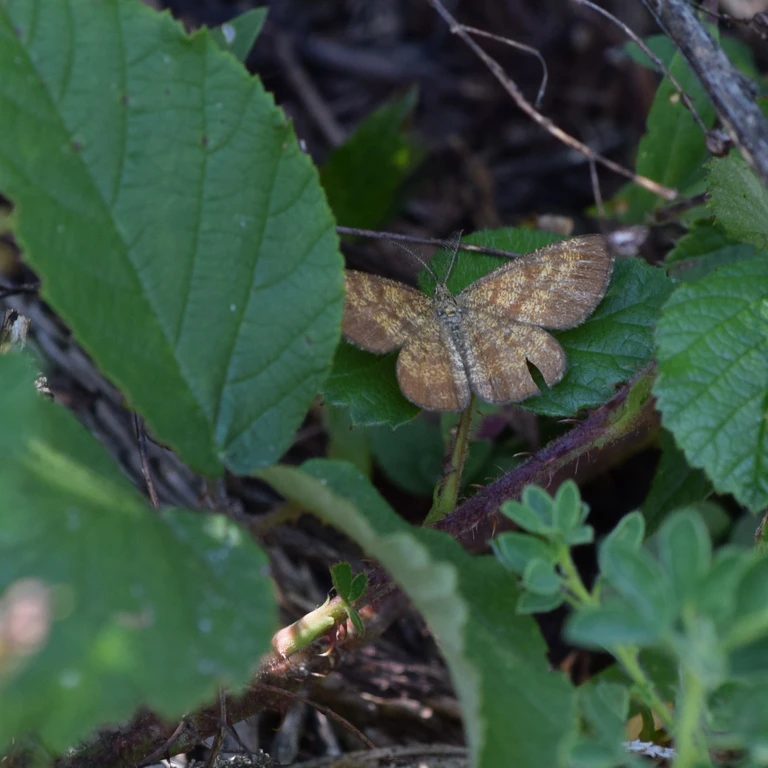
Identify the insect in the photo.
Ematurga atomaria
